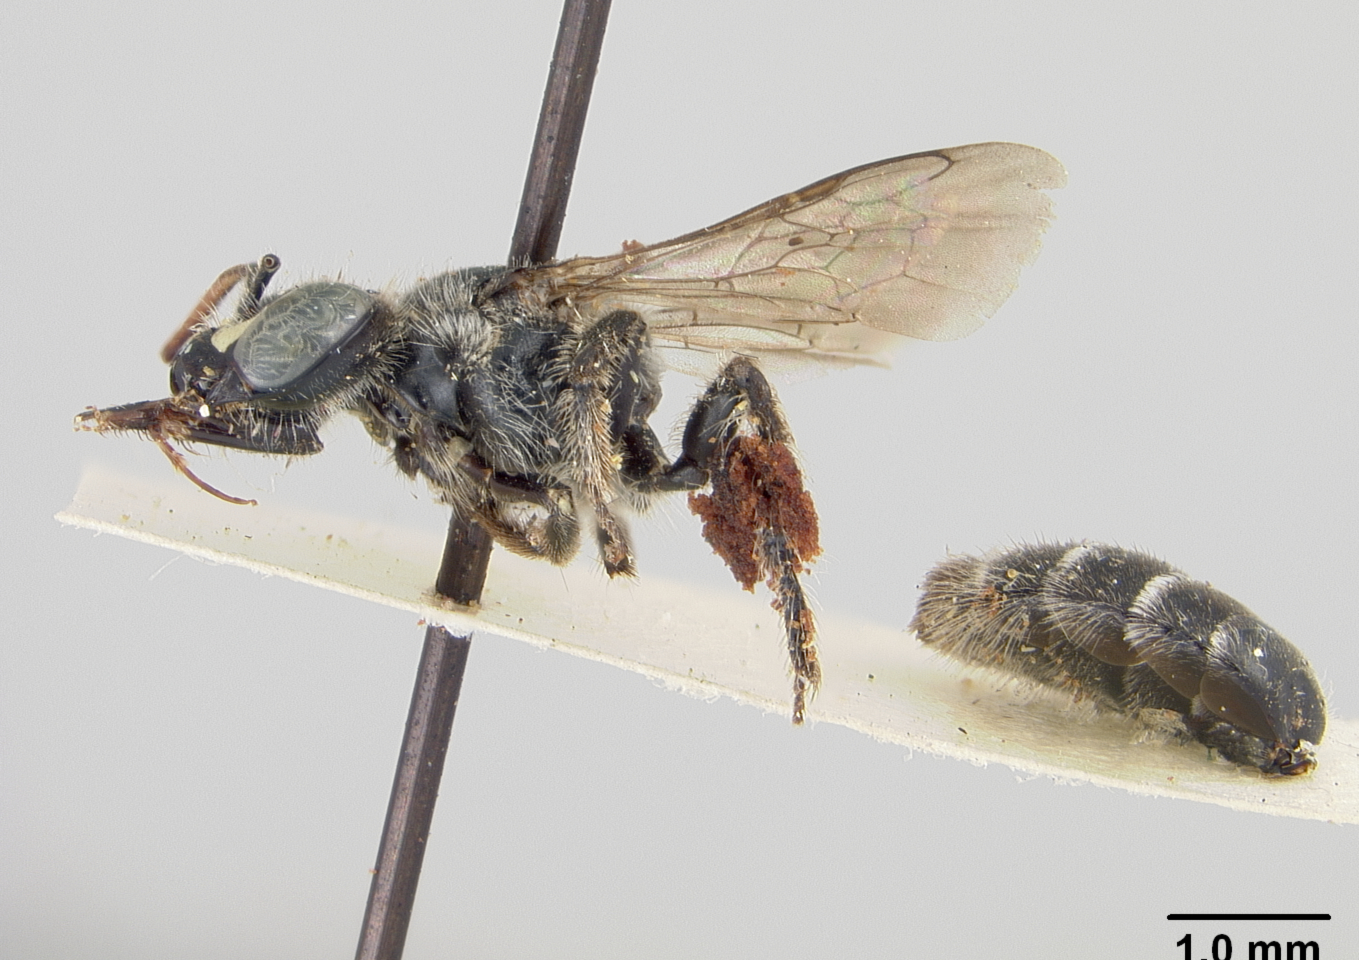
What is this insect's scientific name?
Calliopsis hondurasicus
